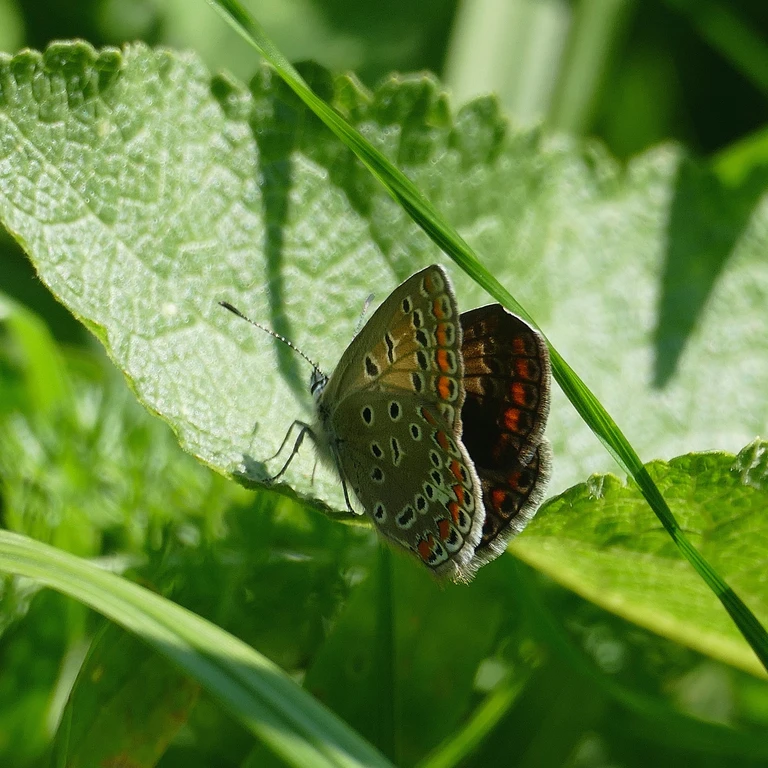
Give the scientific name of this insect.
Polyommatus icarus
